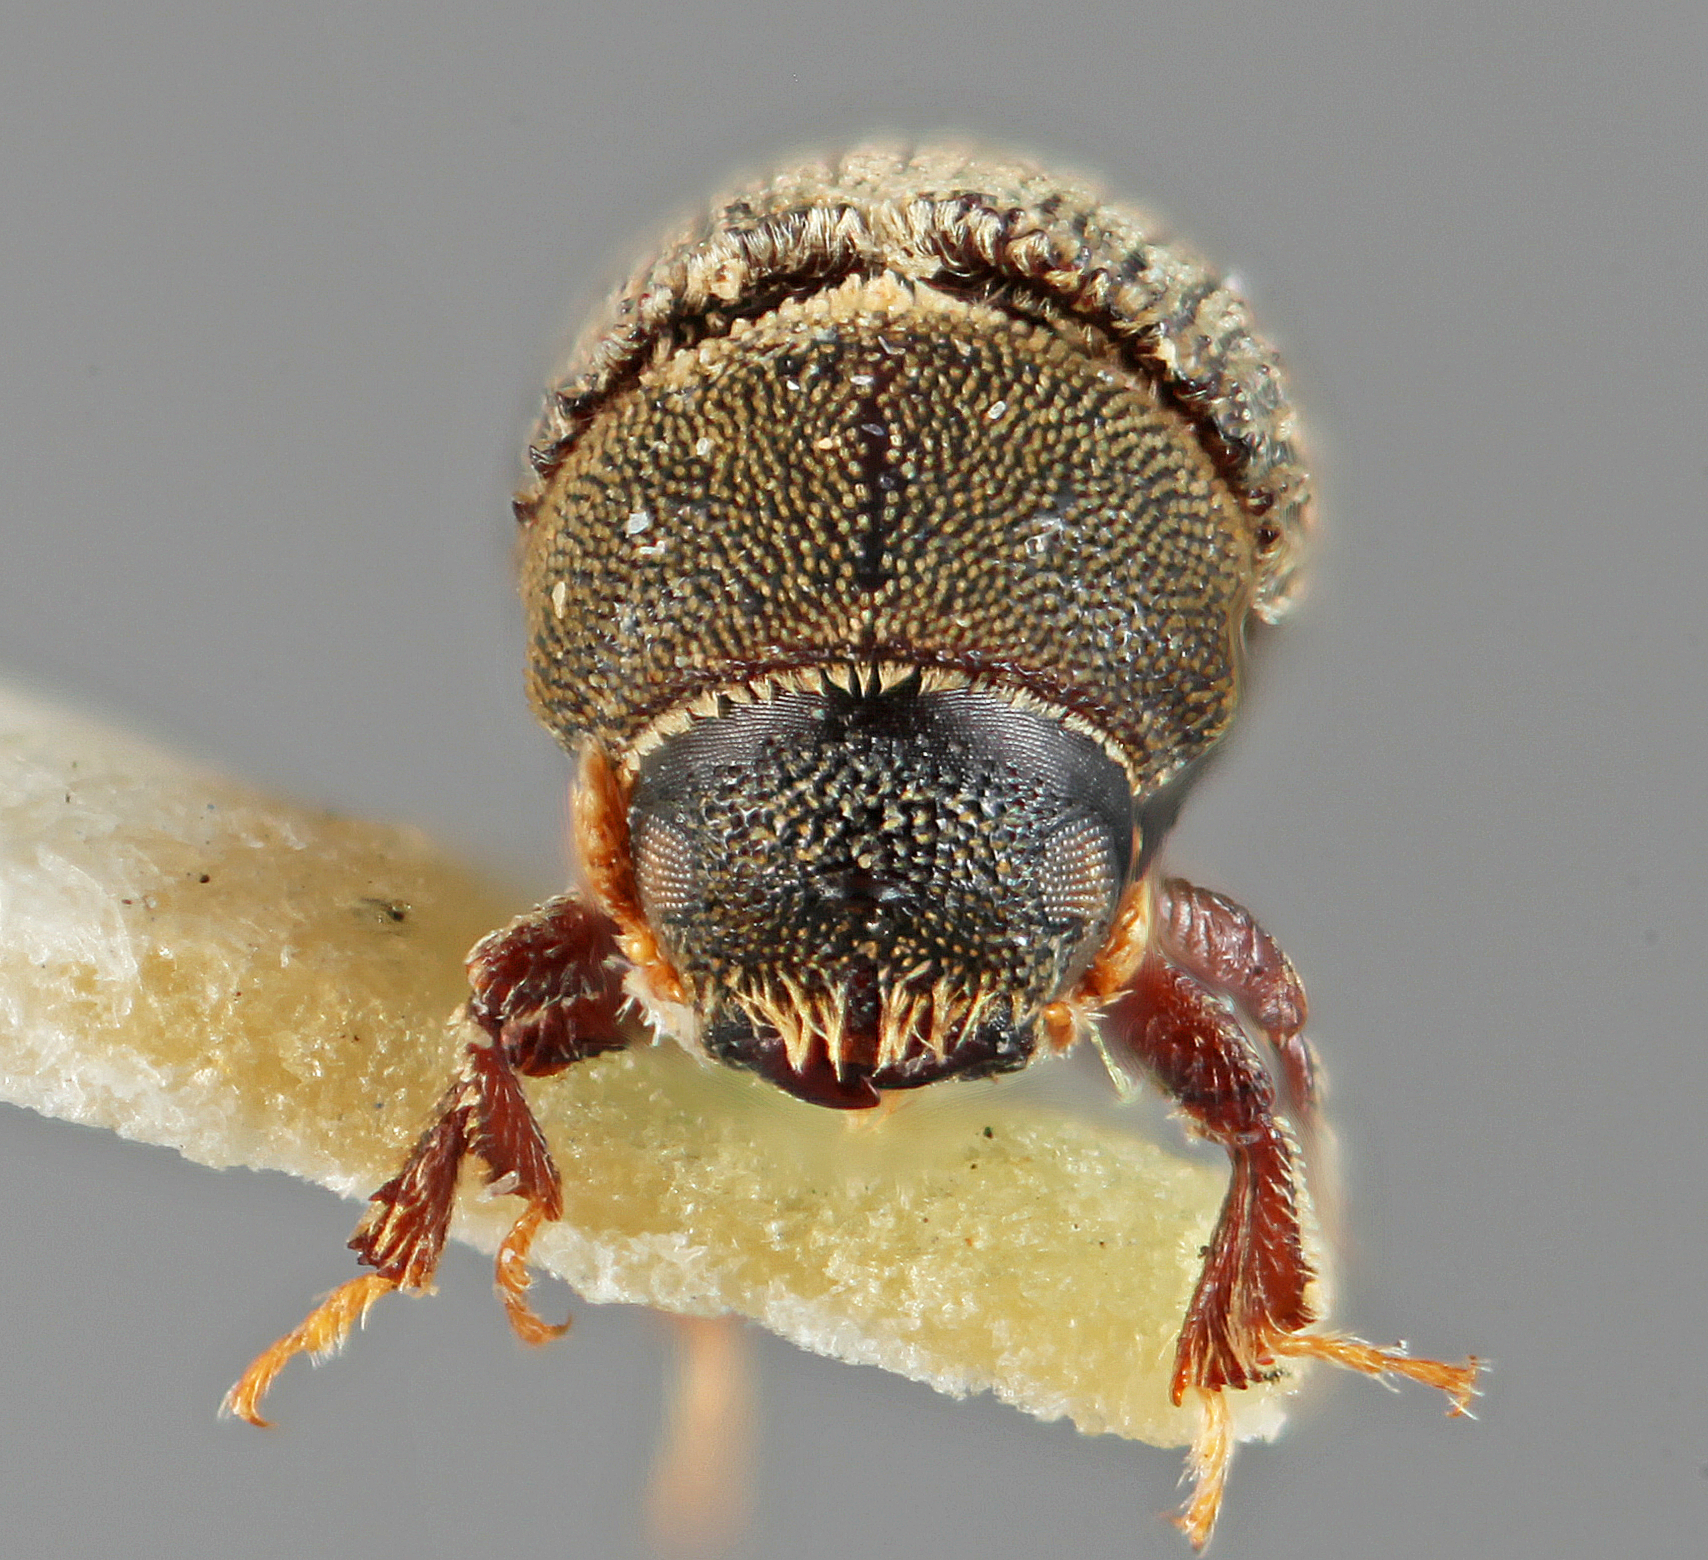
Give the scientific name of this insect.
Carphoborus pseudotsugae
